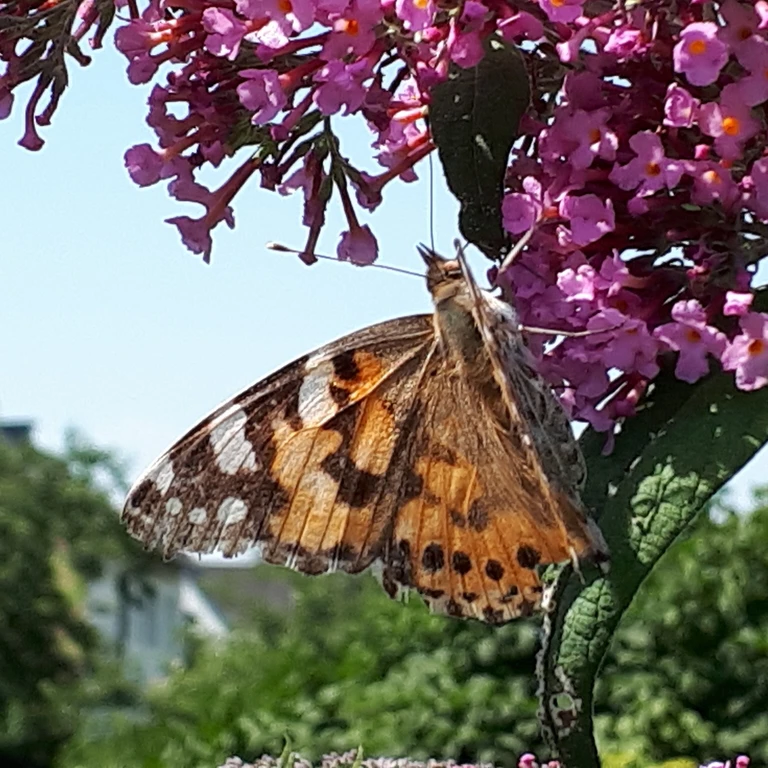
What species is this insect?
Vanessa cardui
